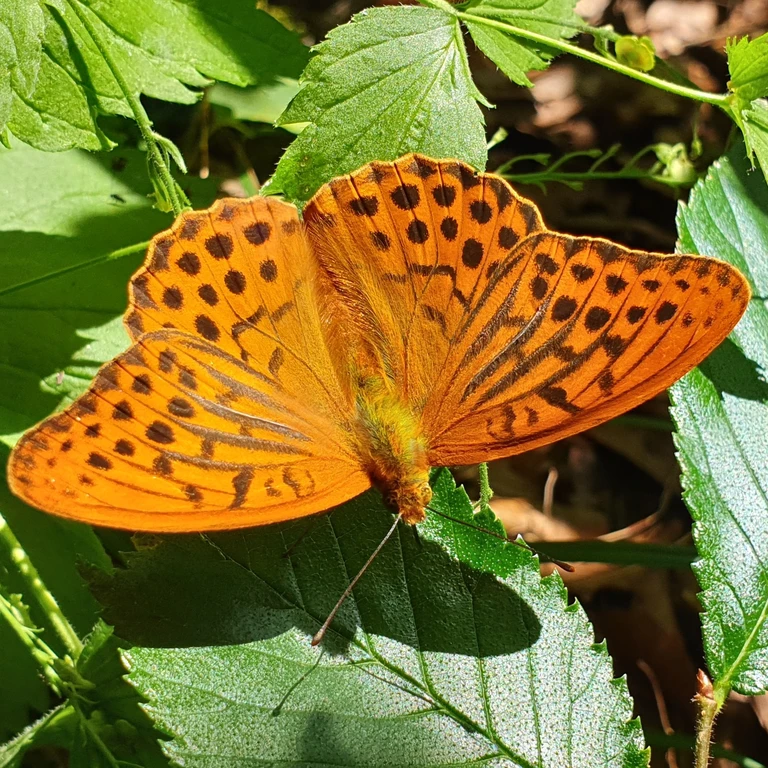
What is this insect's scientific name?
Argynnis paphia
